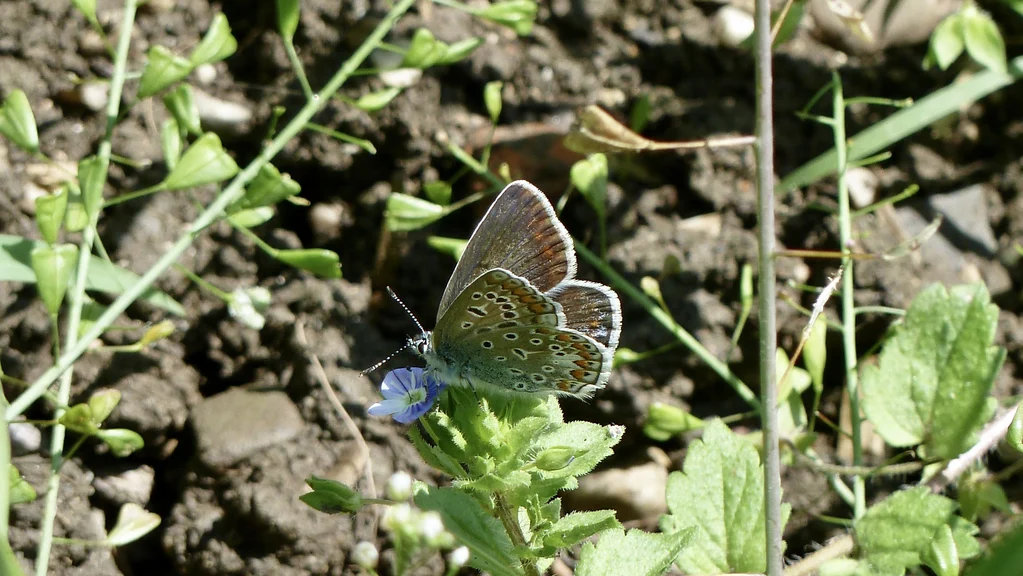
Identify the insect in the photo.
Polyommatus icarus
